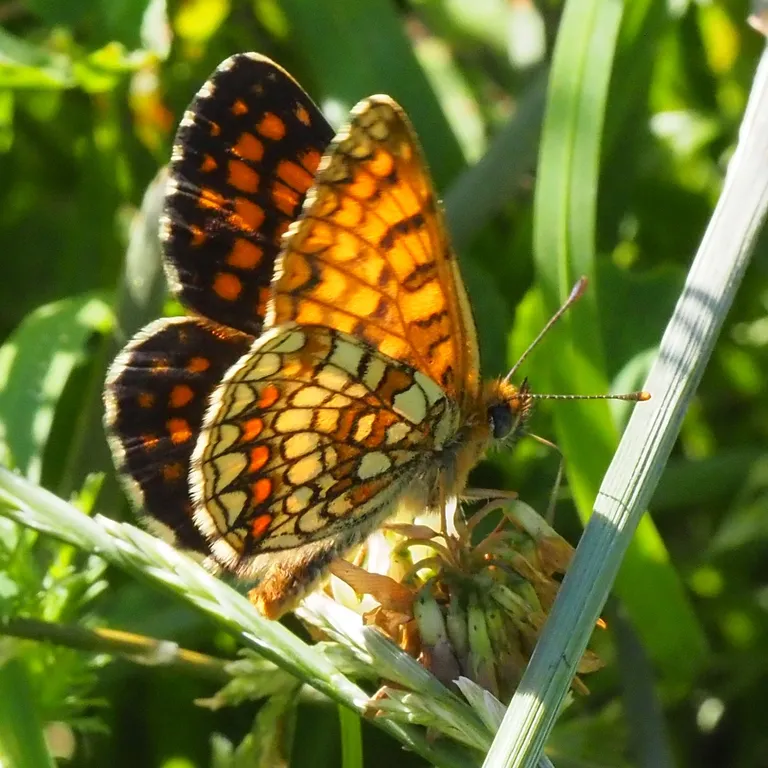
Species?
Melitaea athalia
